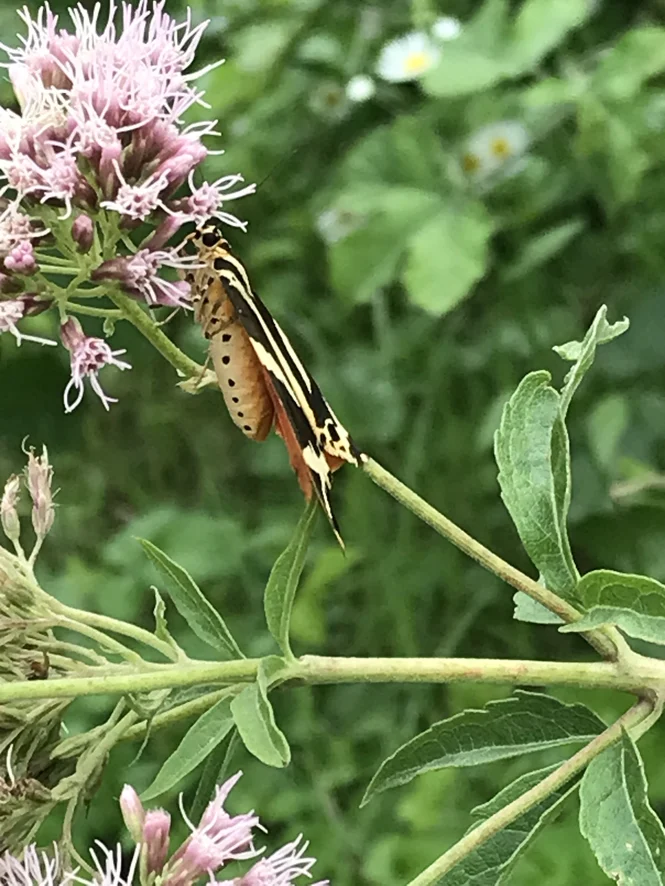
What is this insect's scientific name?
Euplagia quadripunctaria
